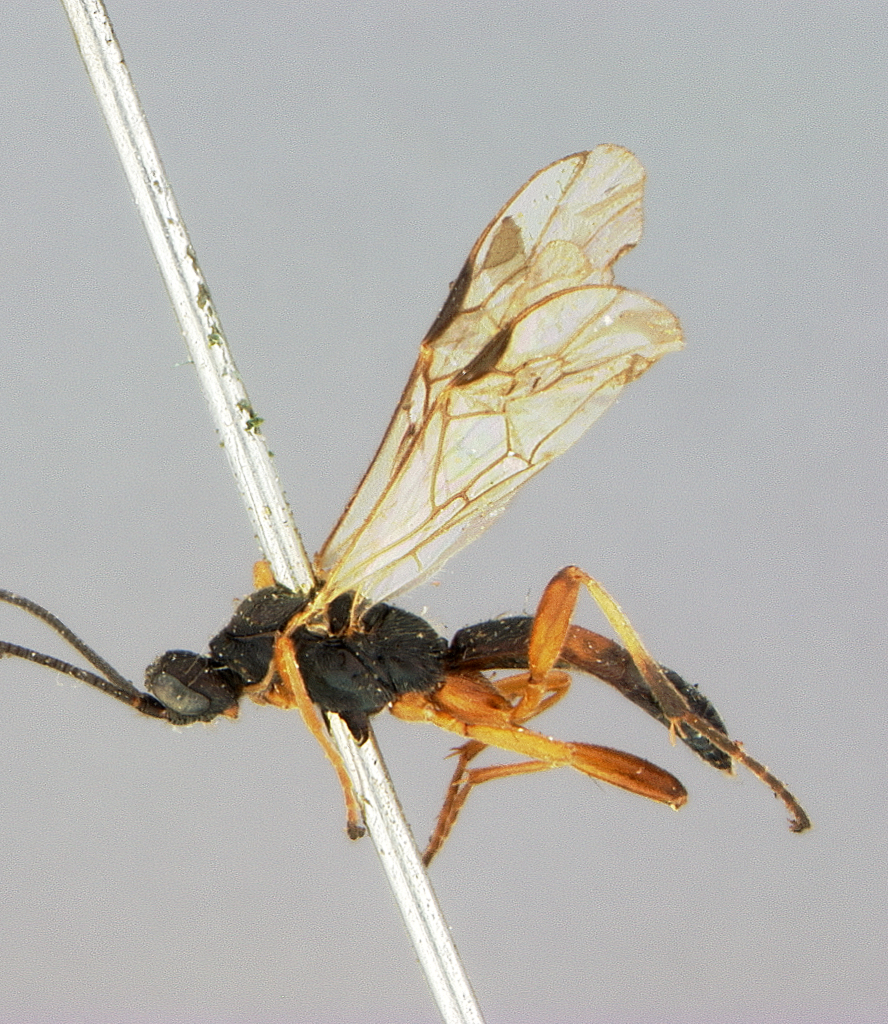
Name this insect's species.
Rogas harrimani
